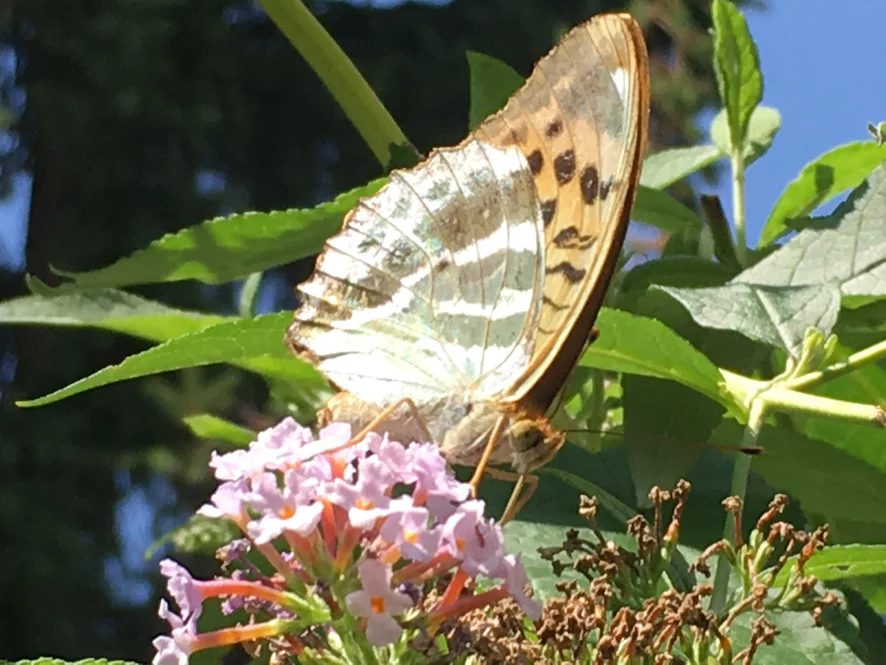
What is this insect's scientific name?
Argynnis paphia
